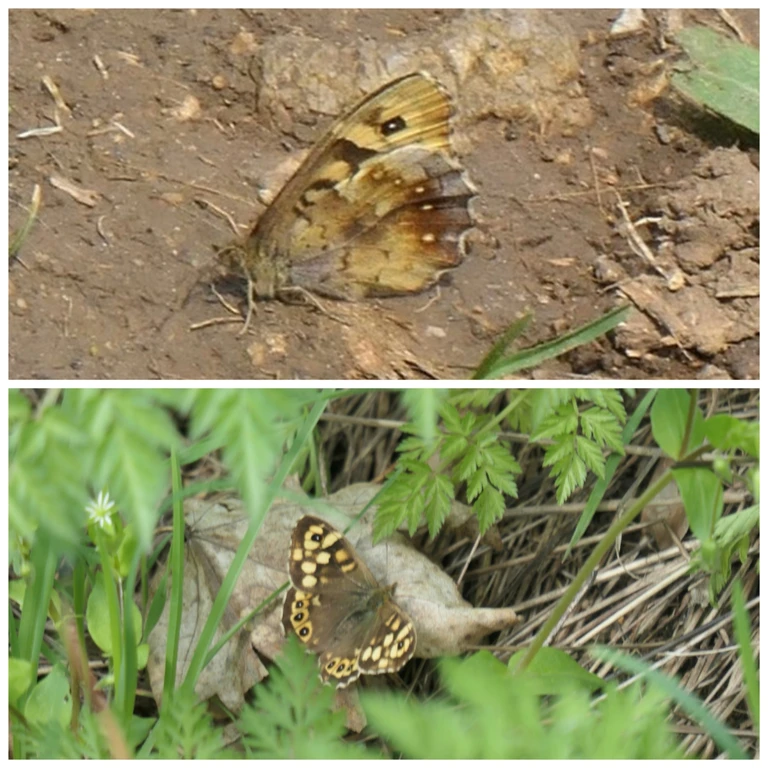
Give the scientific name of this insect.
Pararge aegeria
